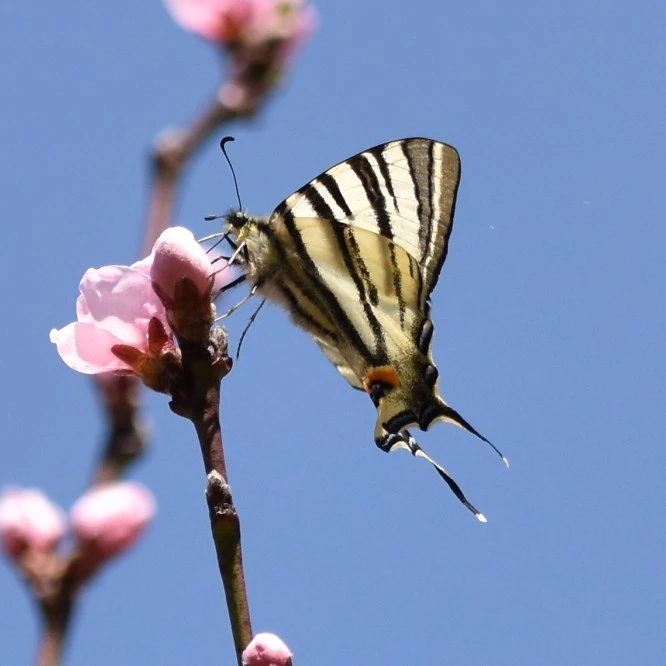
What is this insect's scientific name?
Iphiclides podalirius
